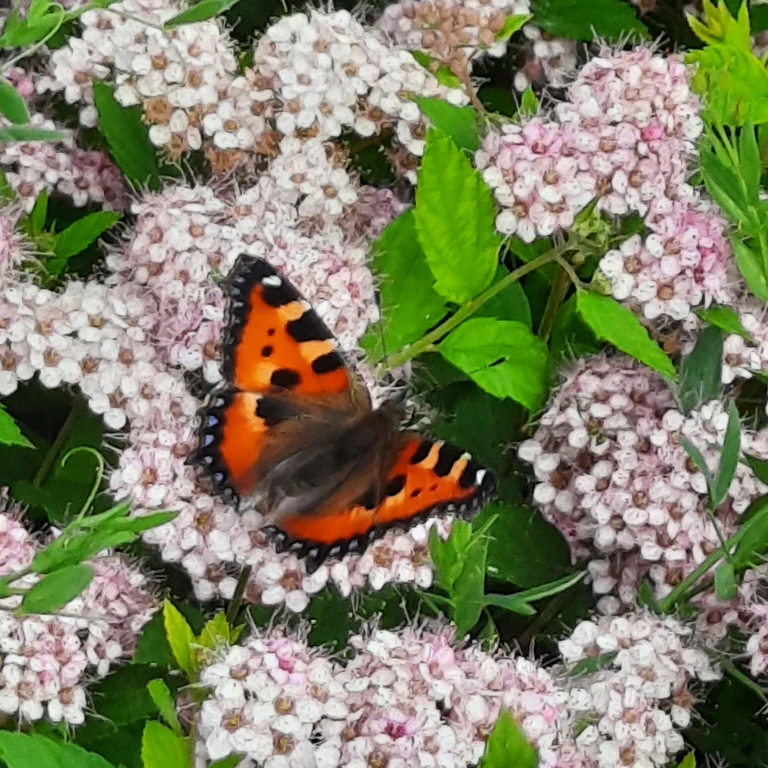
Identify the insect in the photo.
Aglais urticae
